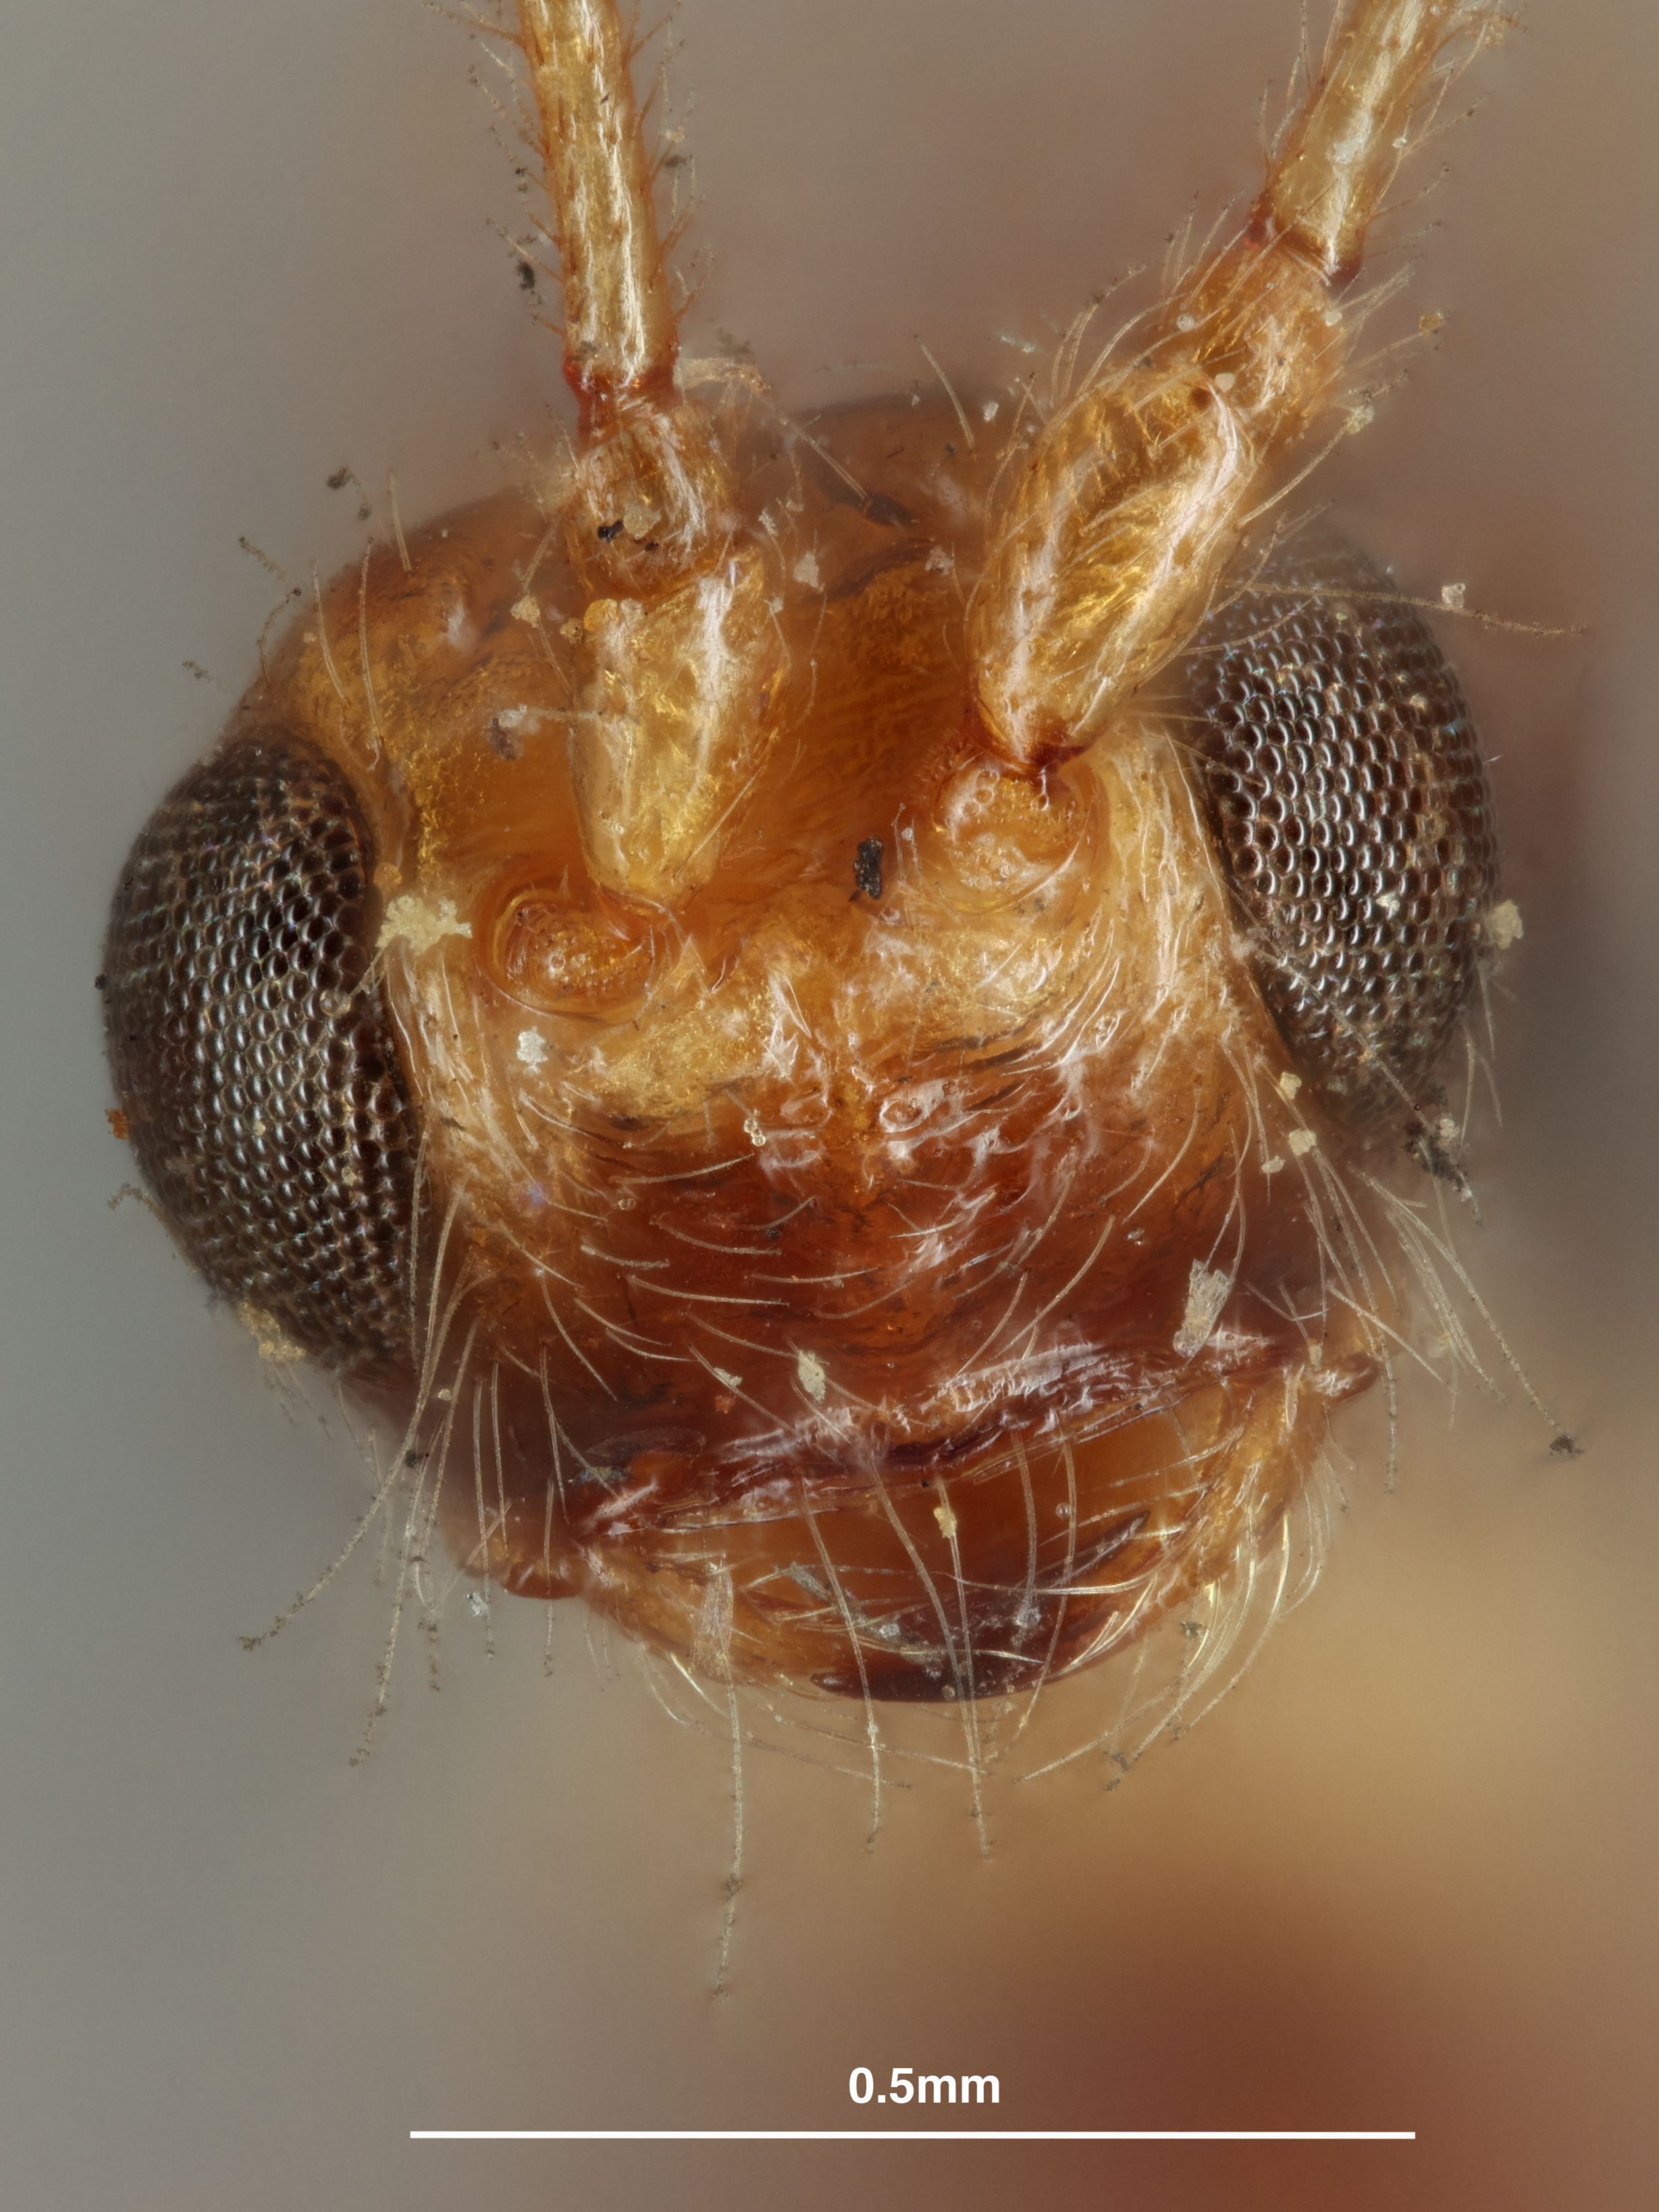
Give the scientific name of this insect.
Spathius ceto
